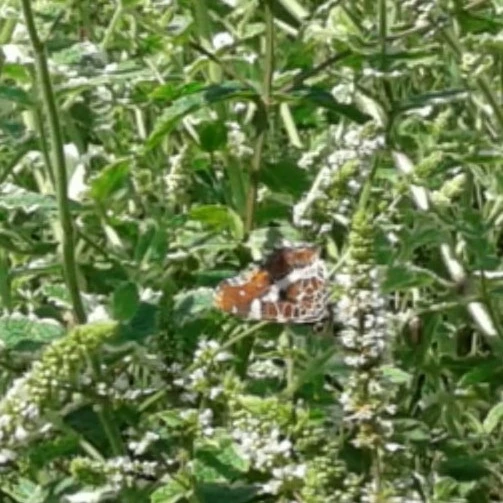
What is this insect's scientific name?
Araschnia levana
